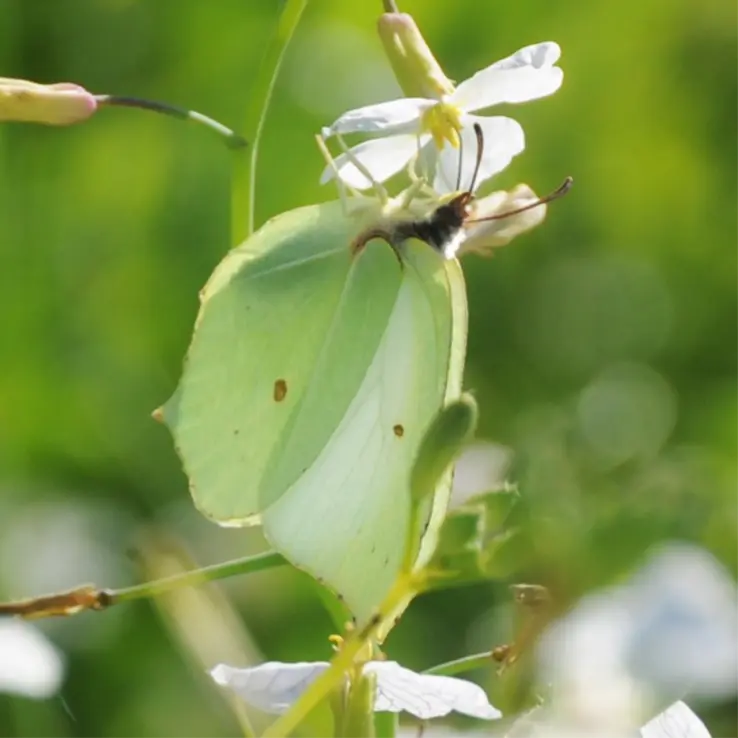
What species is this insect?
Gonepteryx rhamni
